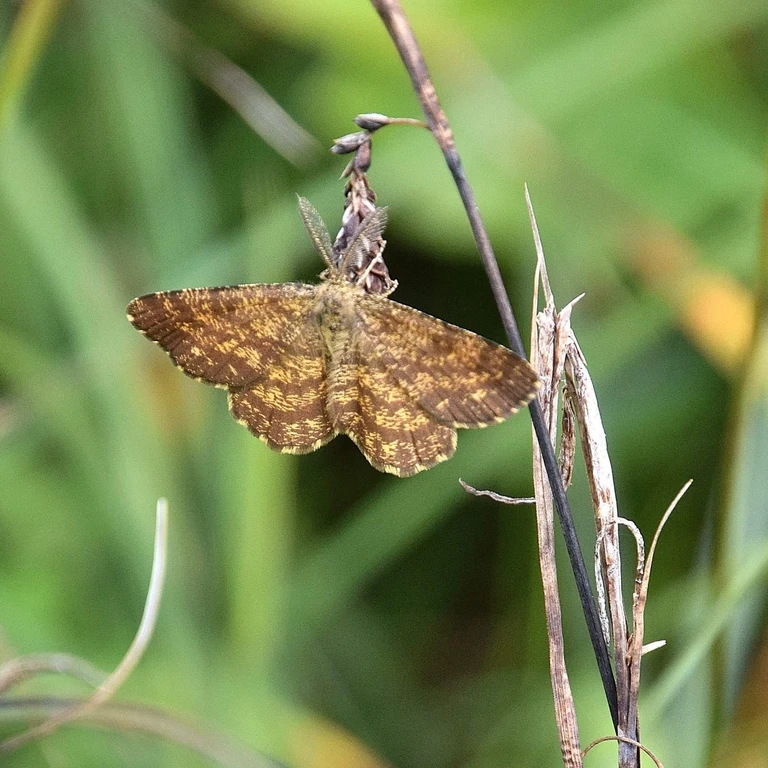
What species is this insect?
Ematurga atomaria
